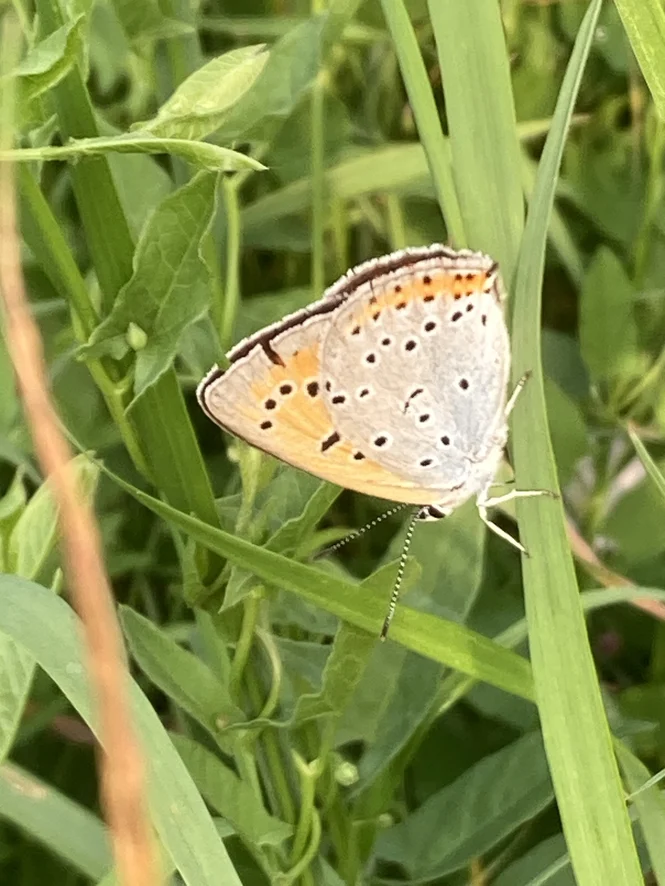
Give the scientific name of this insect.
Lycaena dispar
